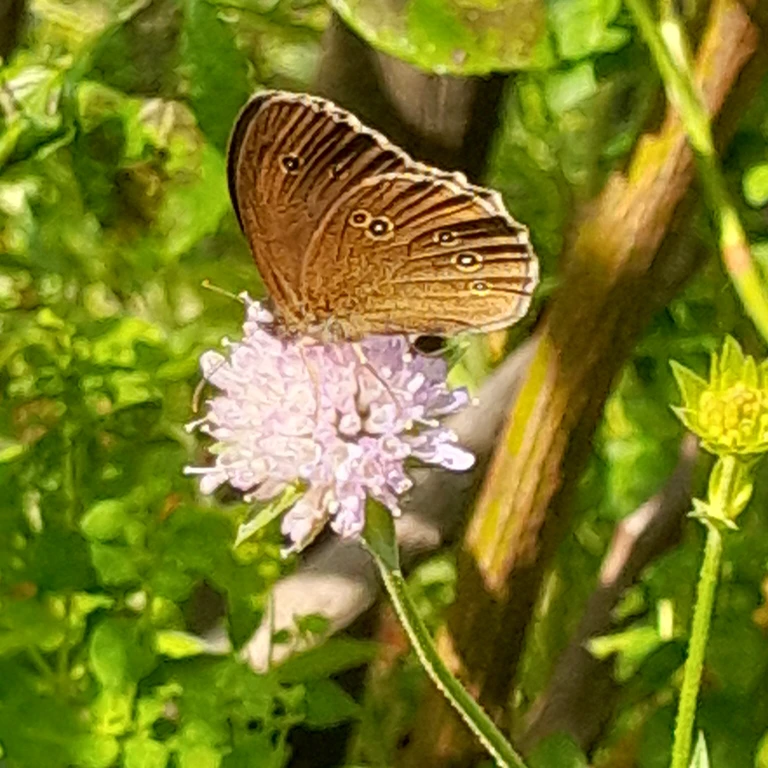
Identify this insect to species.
Aphantopus hyperantus
